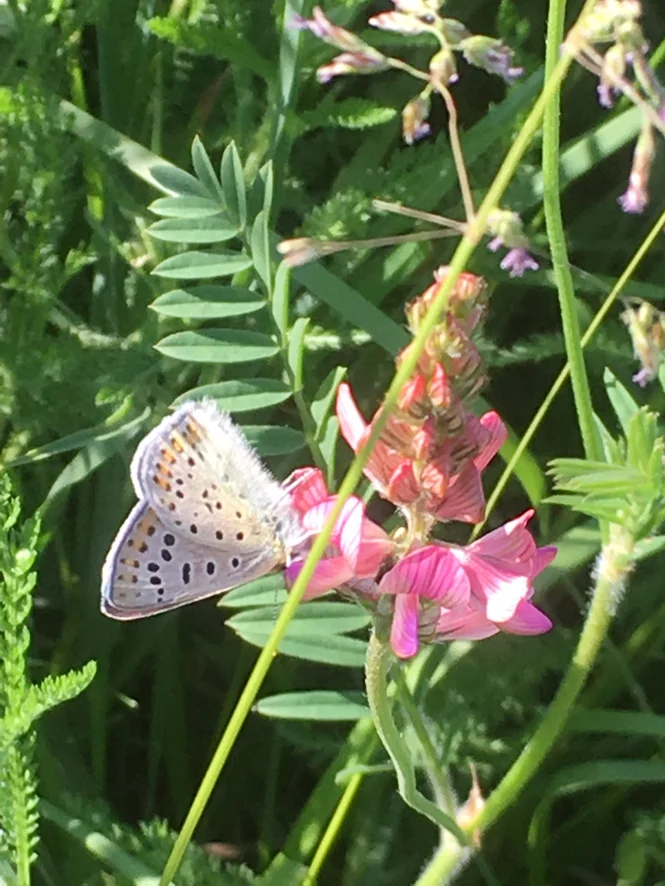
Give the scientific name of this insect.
Lycaena tityrus (also Loweia tityrus)
